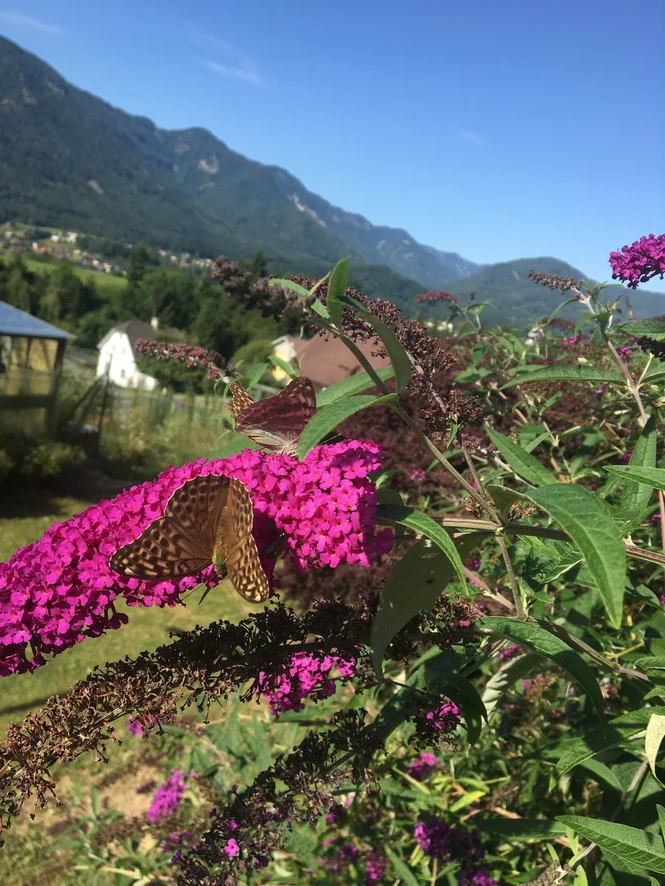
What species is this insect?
Argynnis paphia
